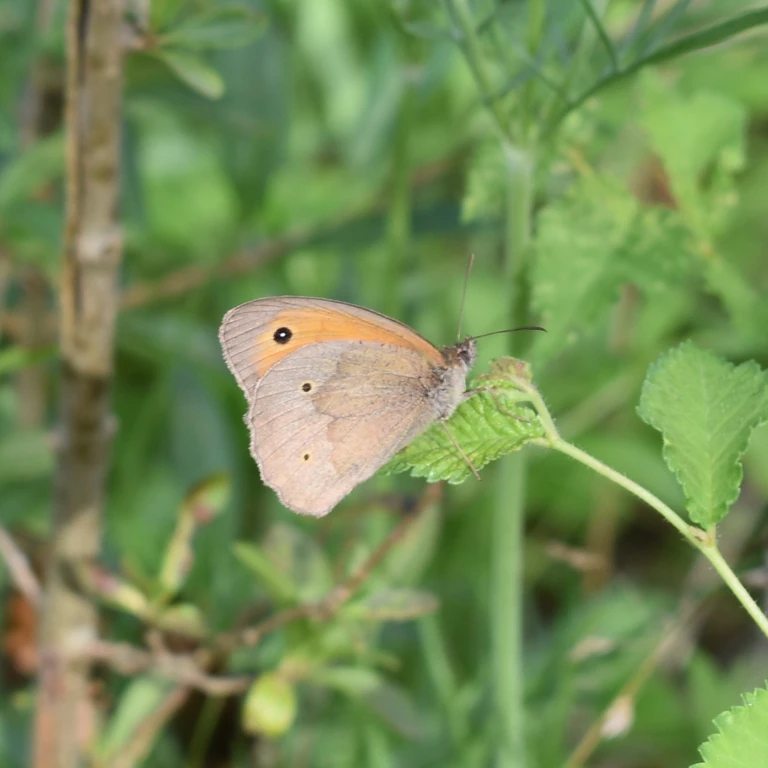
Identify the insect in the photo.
Maniola jurtina
